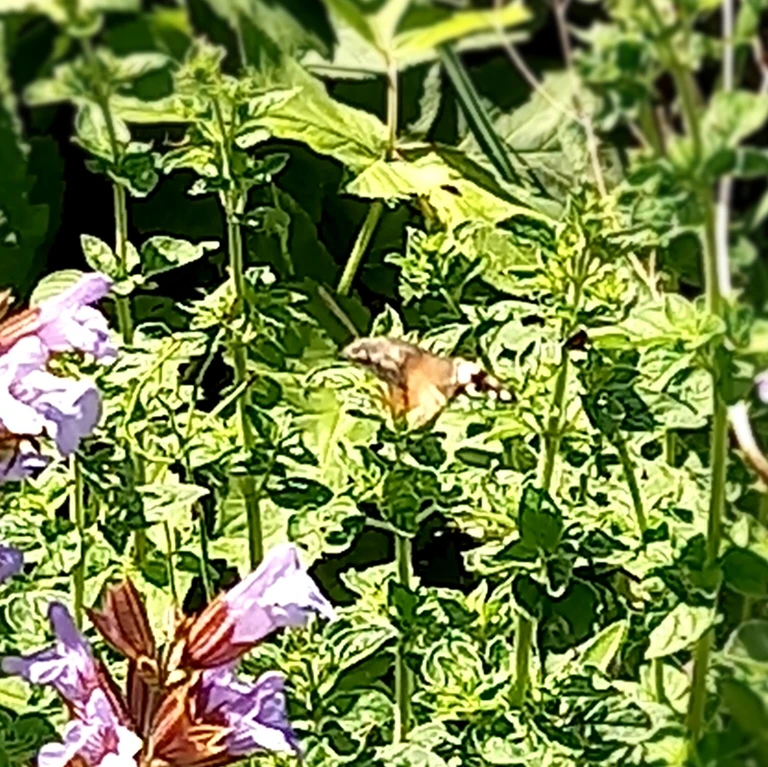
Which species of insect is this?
Macroglossum stellatarum
